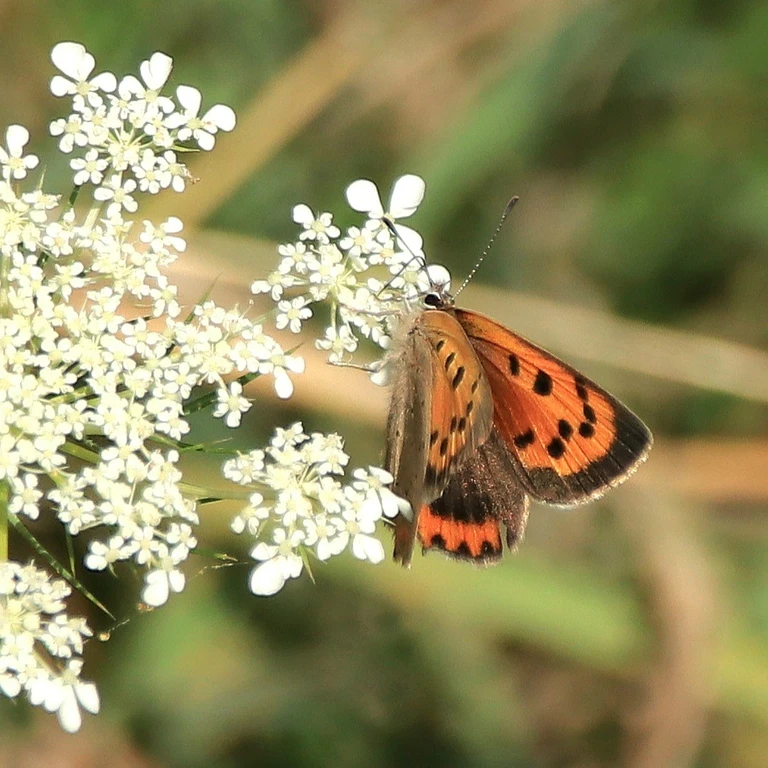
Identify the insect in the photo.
Lycaena phlaeas
